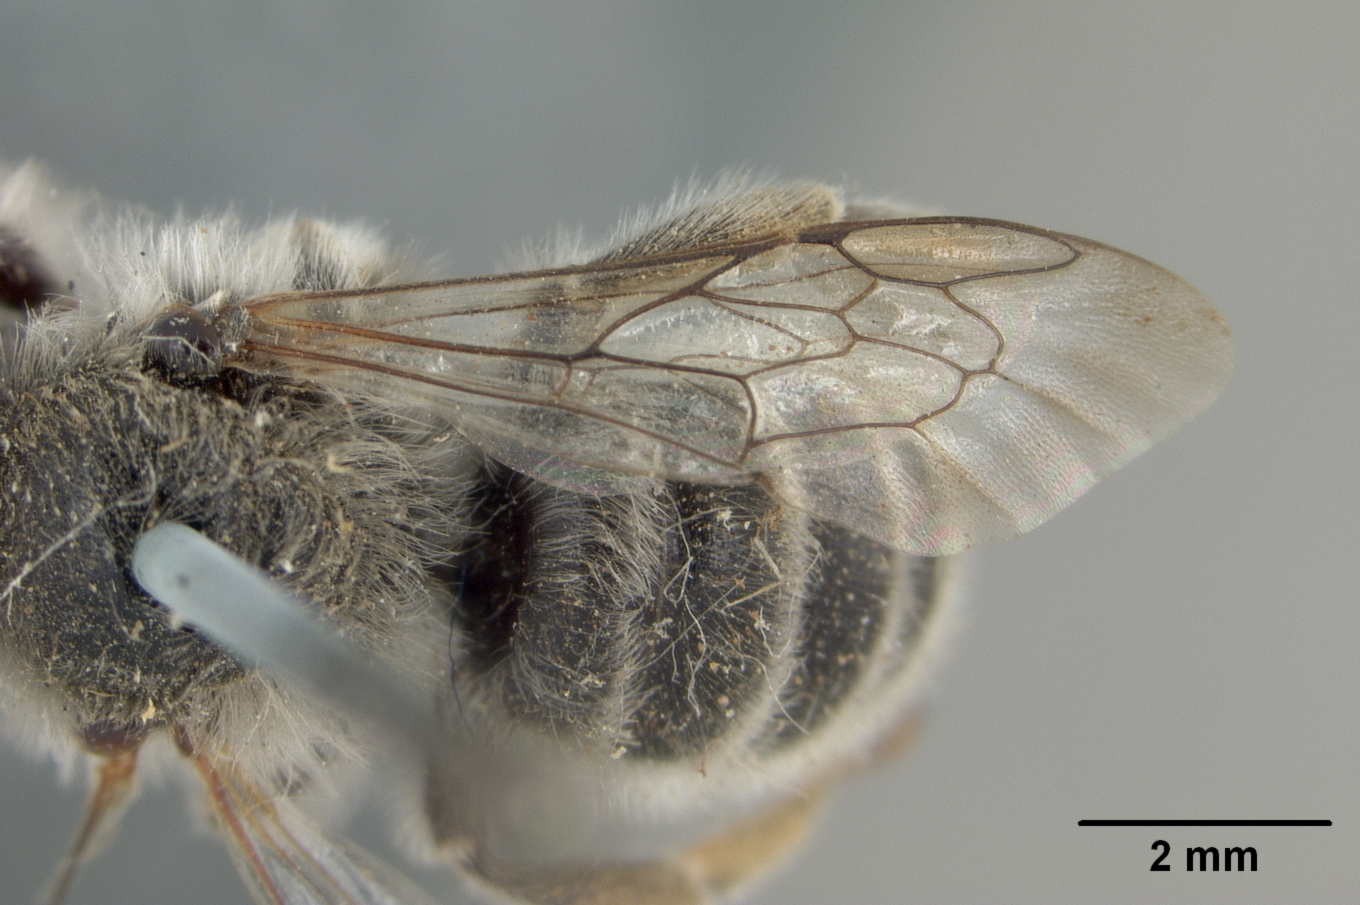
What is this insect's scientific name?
Alcidamea biscutellae
